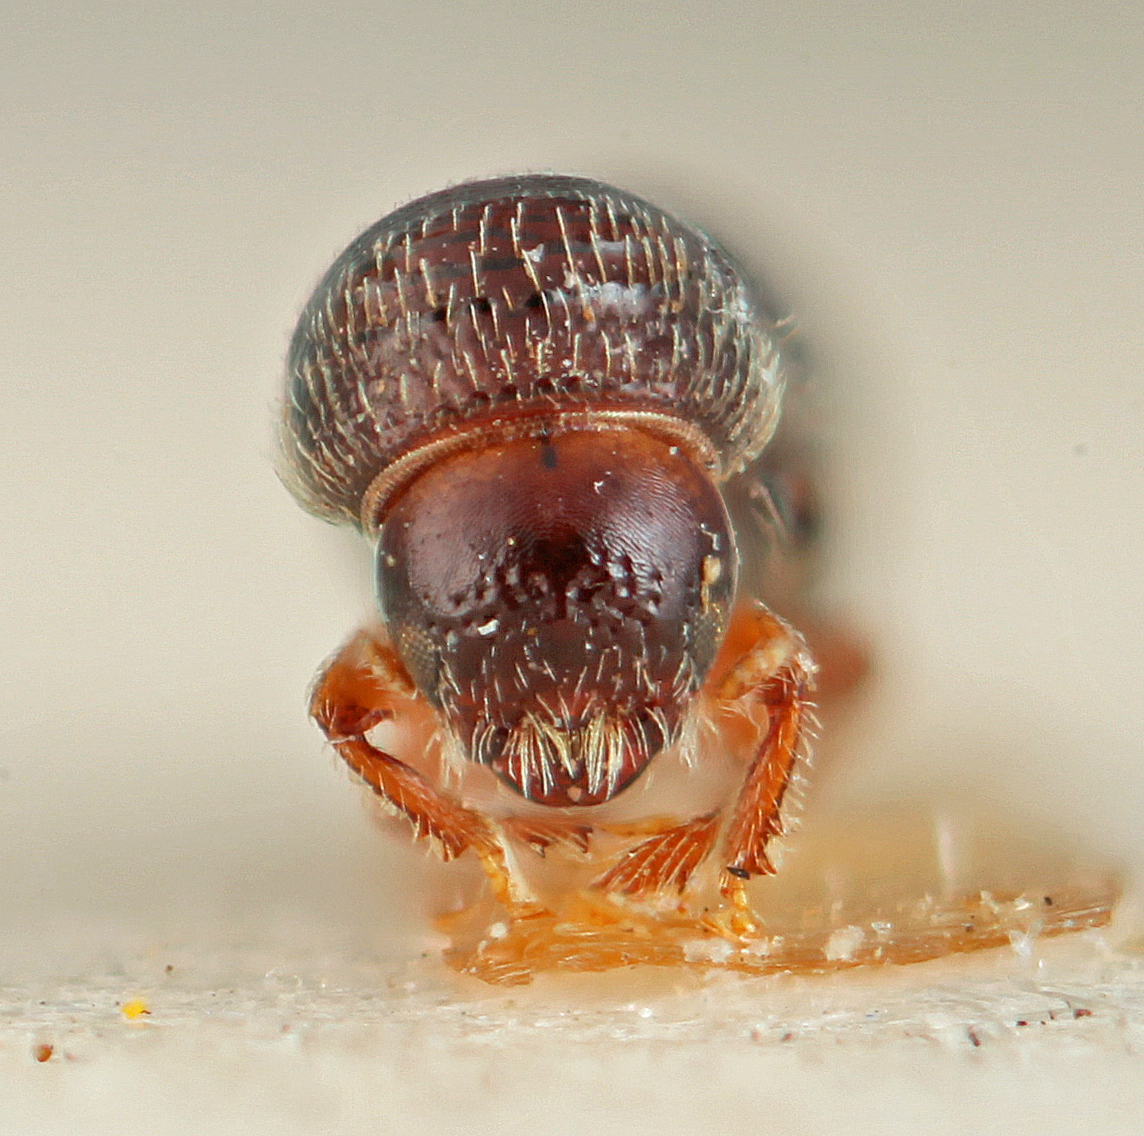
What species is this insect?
Pityophthorus argentinensis
